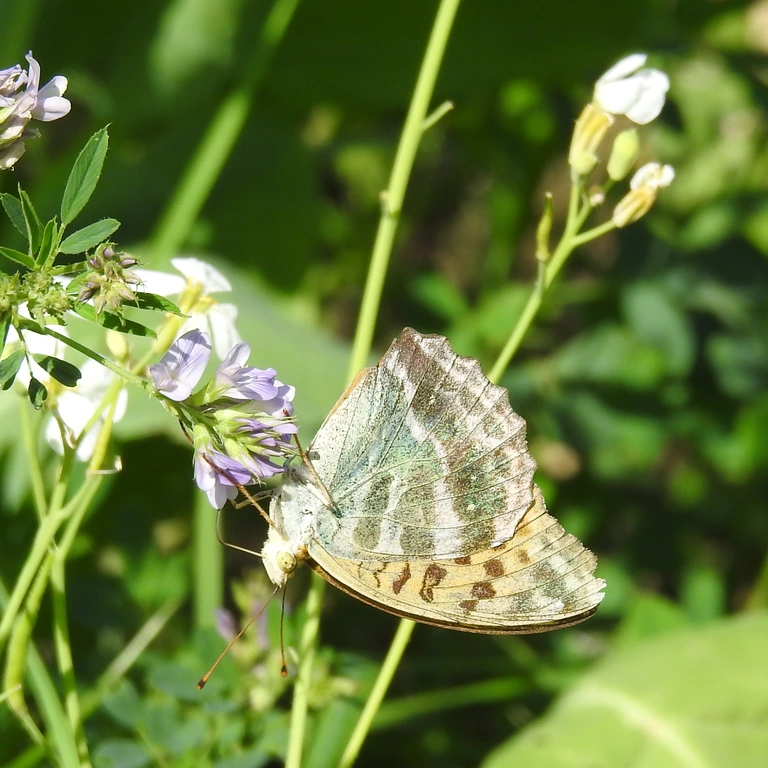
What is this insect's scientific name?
Argynnis paphia
